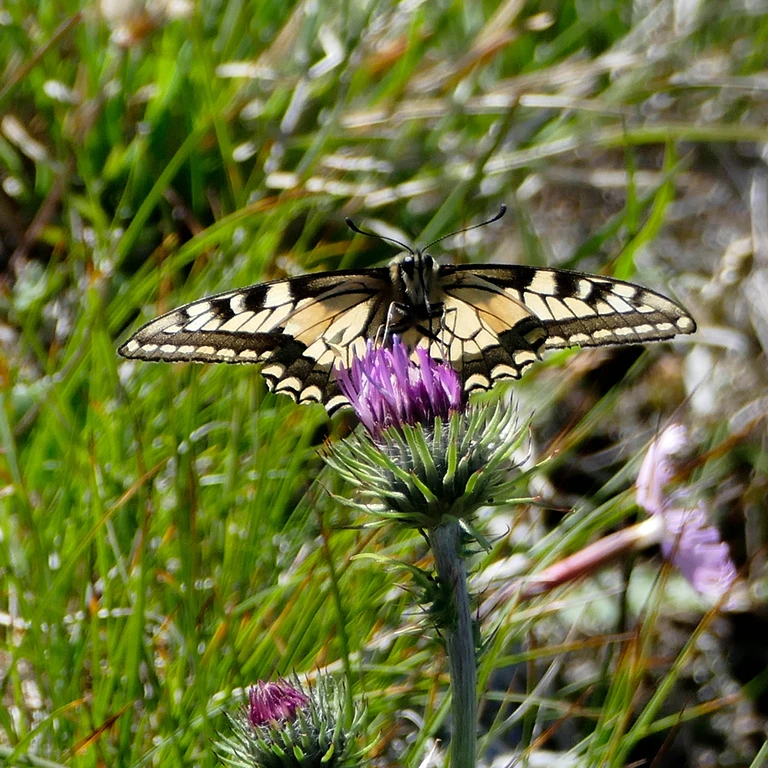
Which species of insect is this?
Papilio machaon
